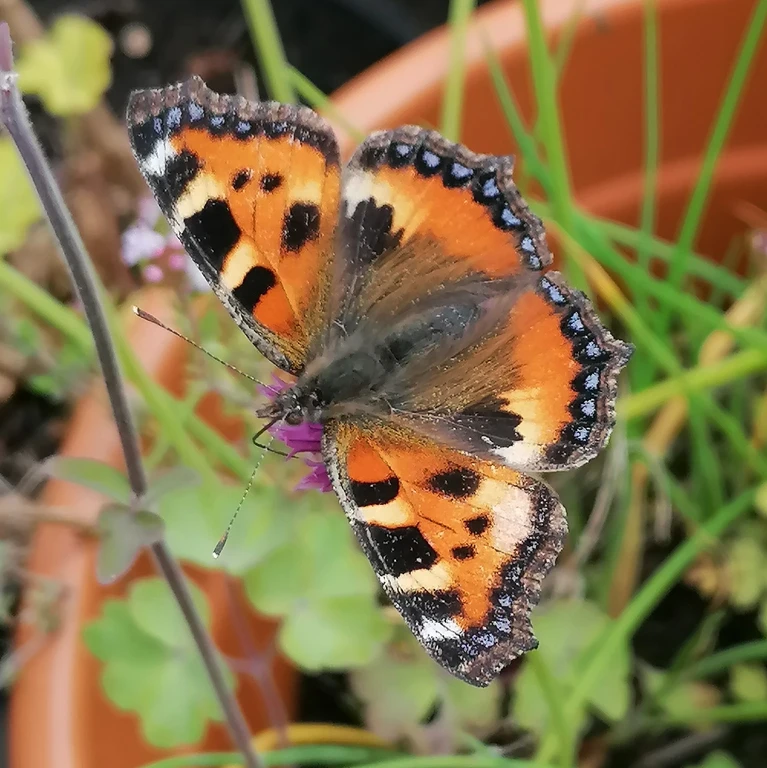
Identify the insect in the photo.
Aglais urticae
